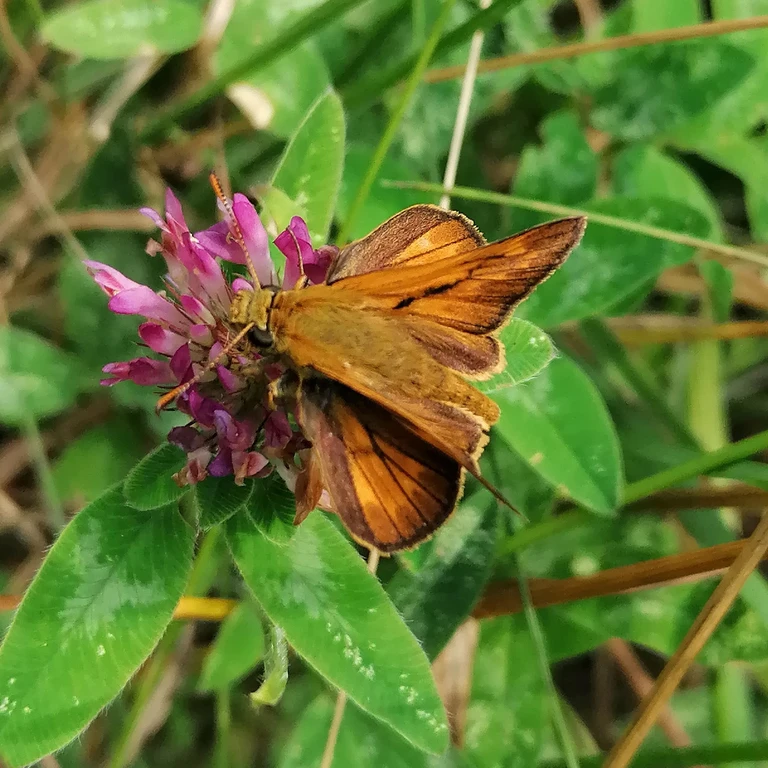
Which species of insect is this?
Ochlodes sylvanus (also Ochlodes venata)
